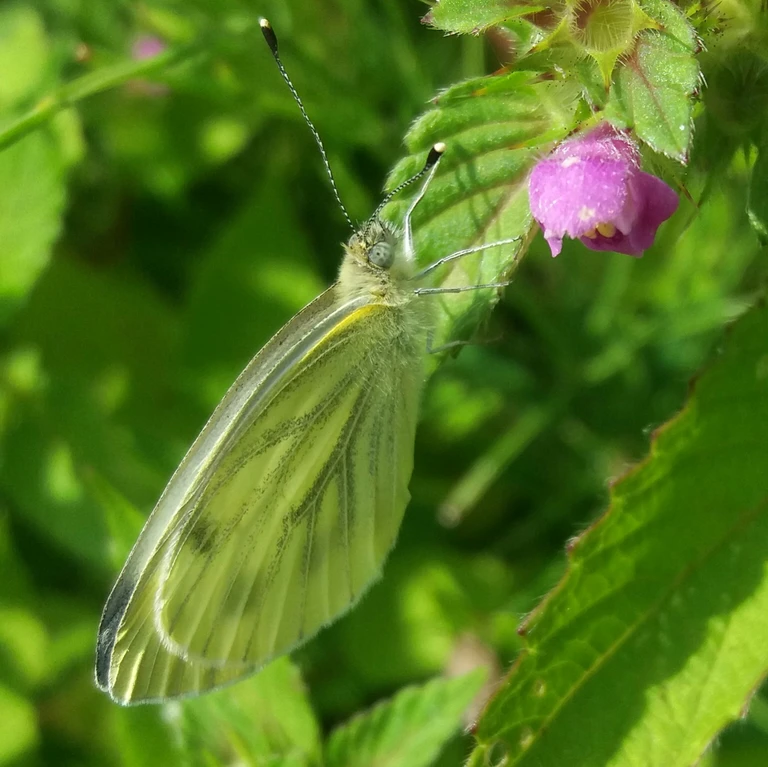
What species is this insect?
Pieris napi
